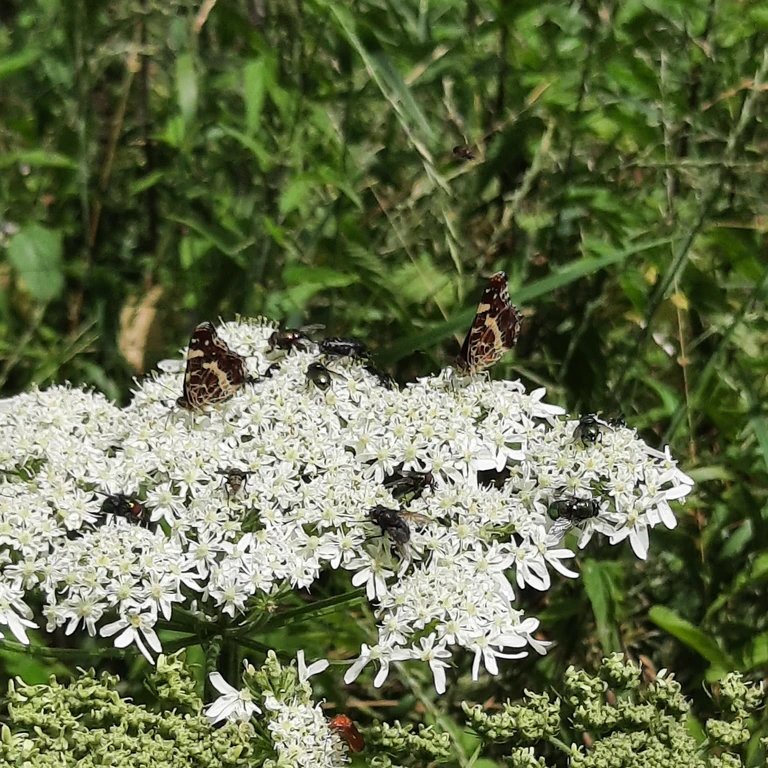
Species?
Araschnia levana
